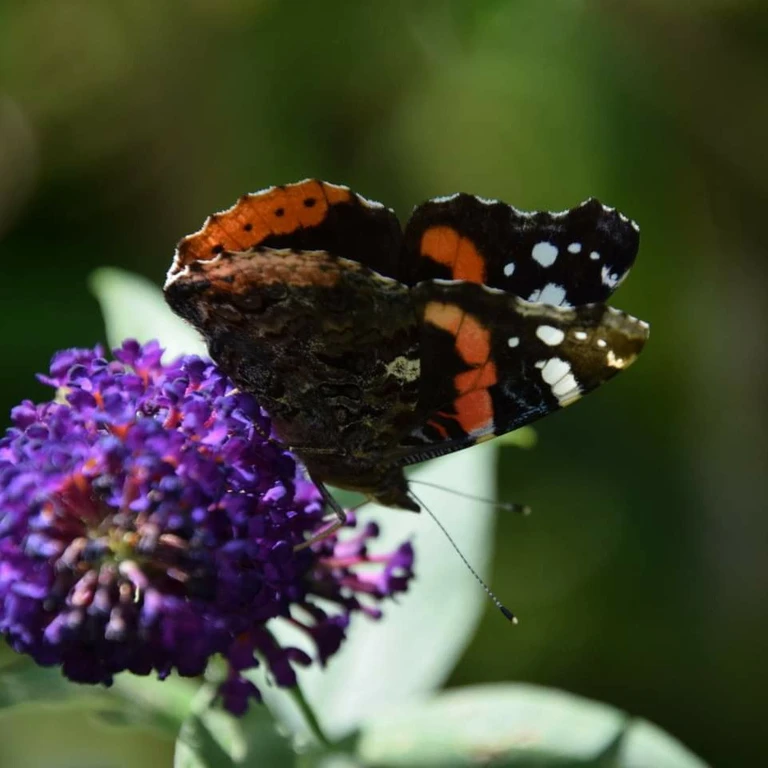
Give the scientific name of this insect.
Vanessa atalanta
